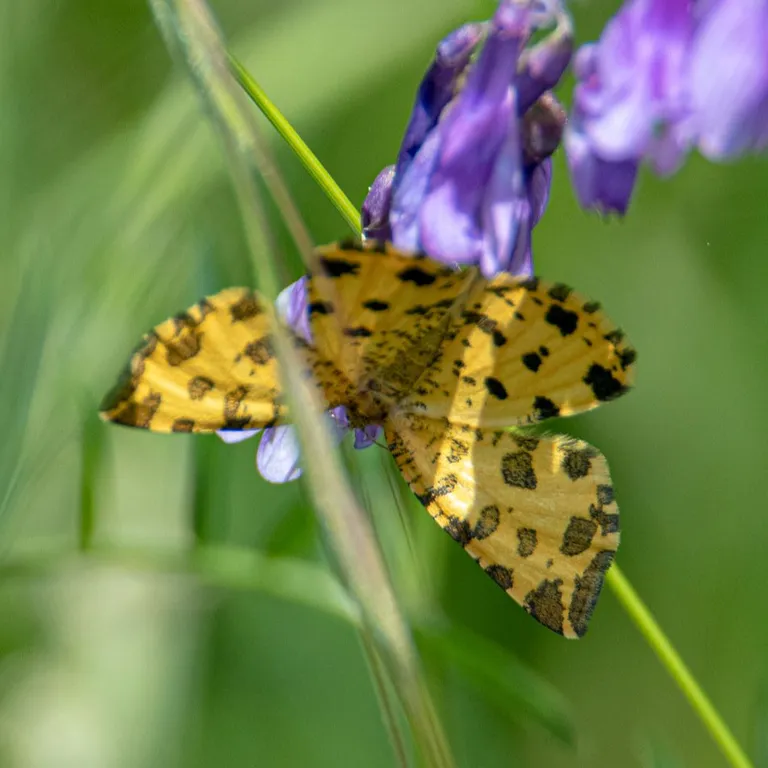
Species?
Pseudopanthera macularia
